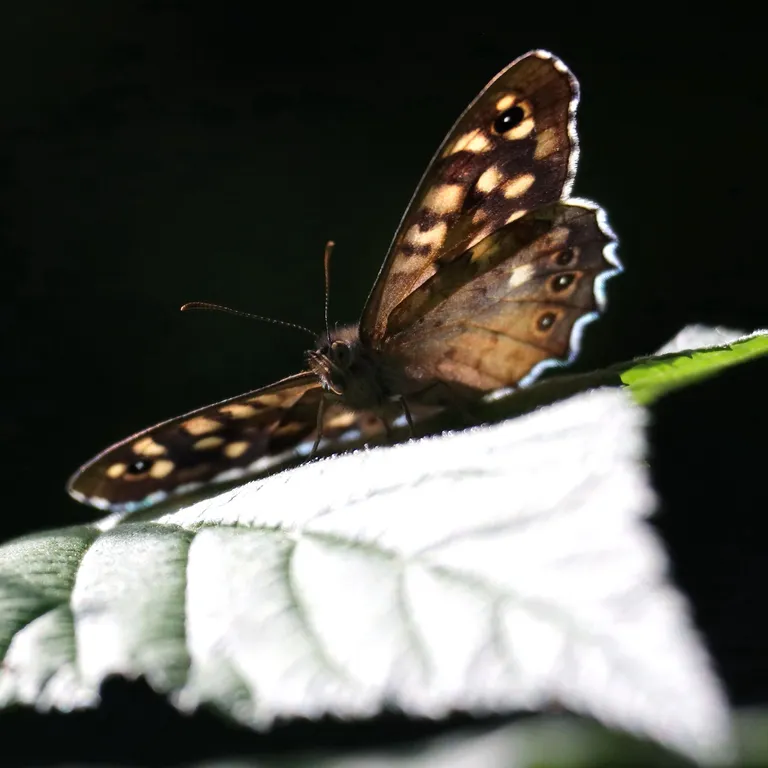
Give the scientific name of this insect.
Pararge aegeria
